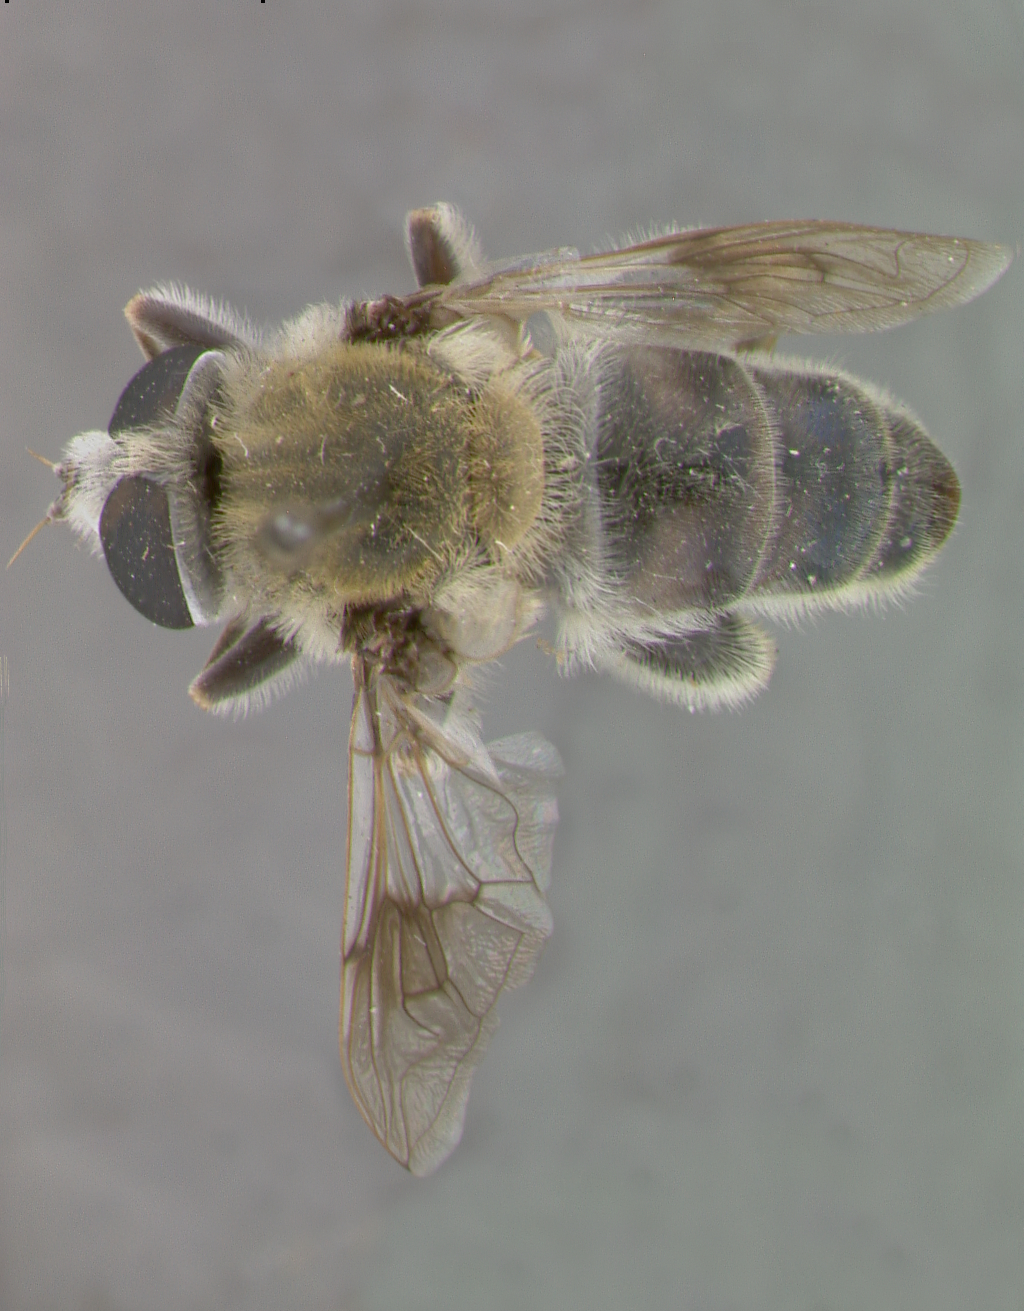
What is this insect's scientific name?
Mallota palmerae
